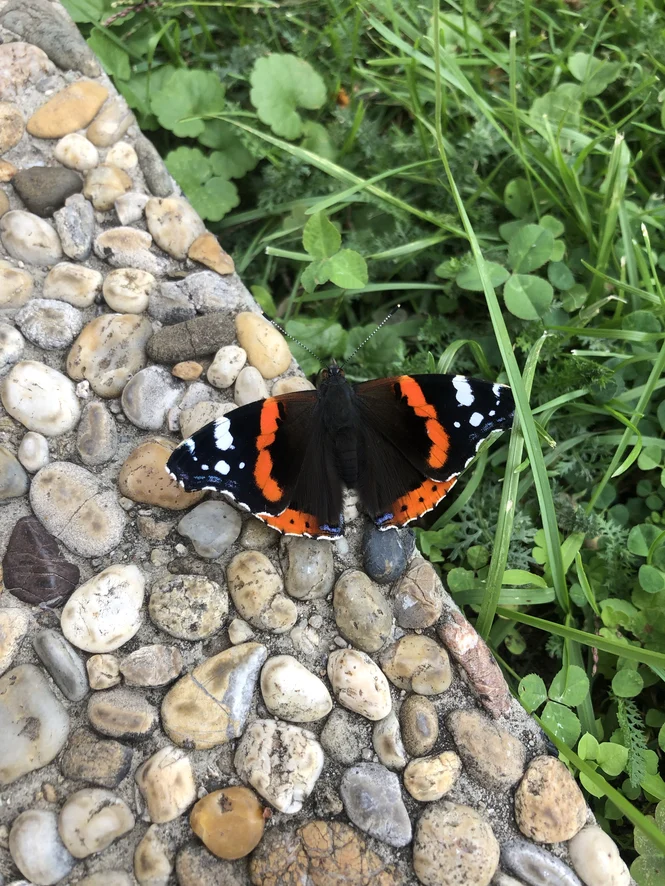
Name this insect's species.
Vanessa atalanta
